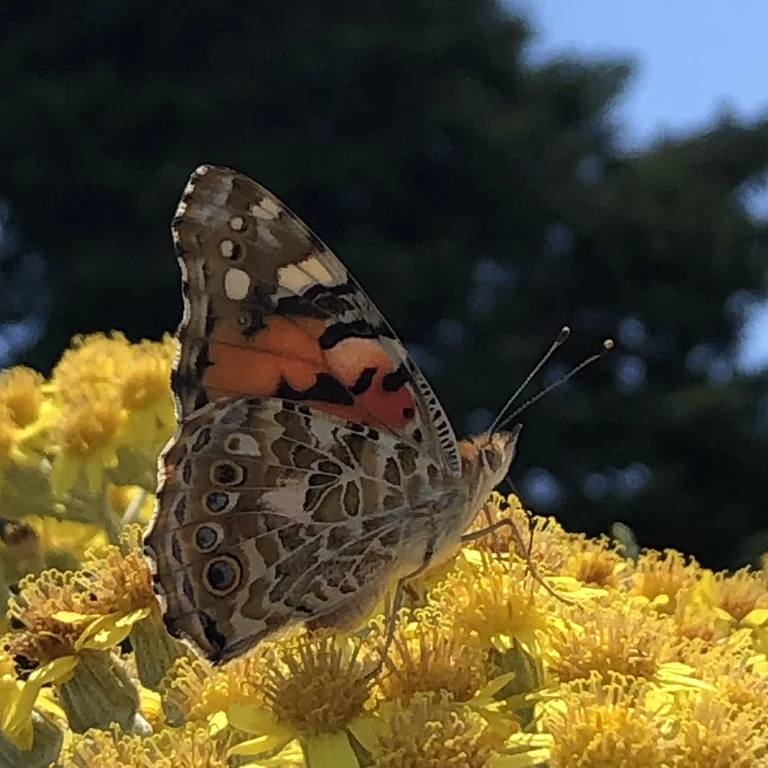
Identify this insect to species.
Vanessa cardui
